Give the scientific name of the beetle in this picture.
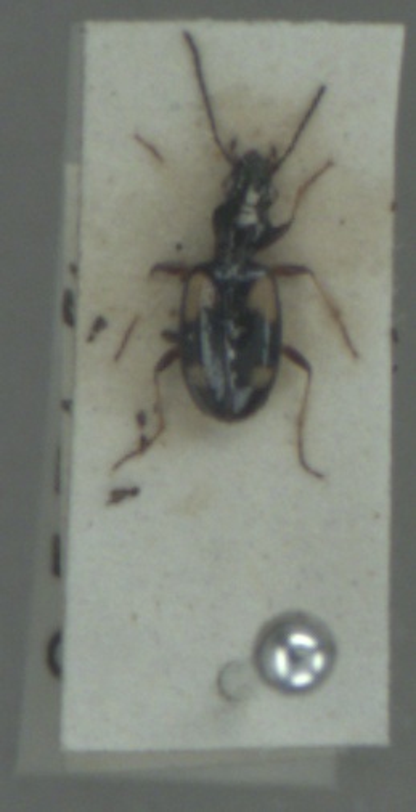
Bembidion illigeri
